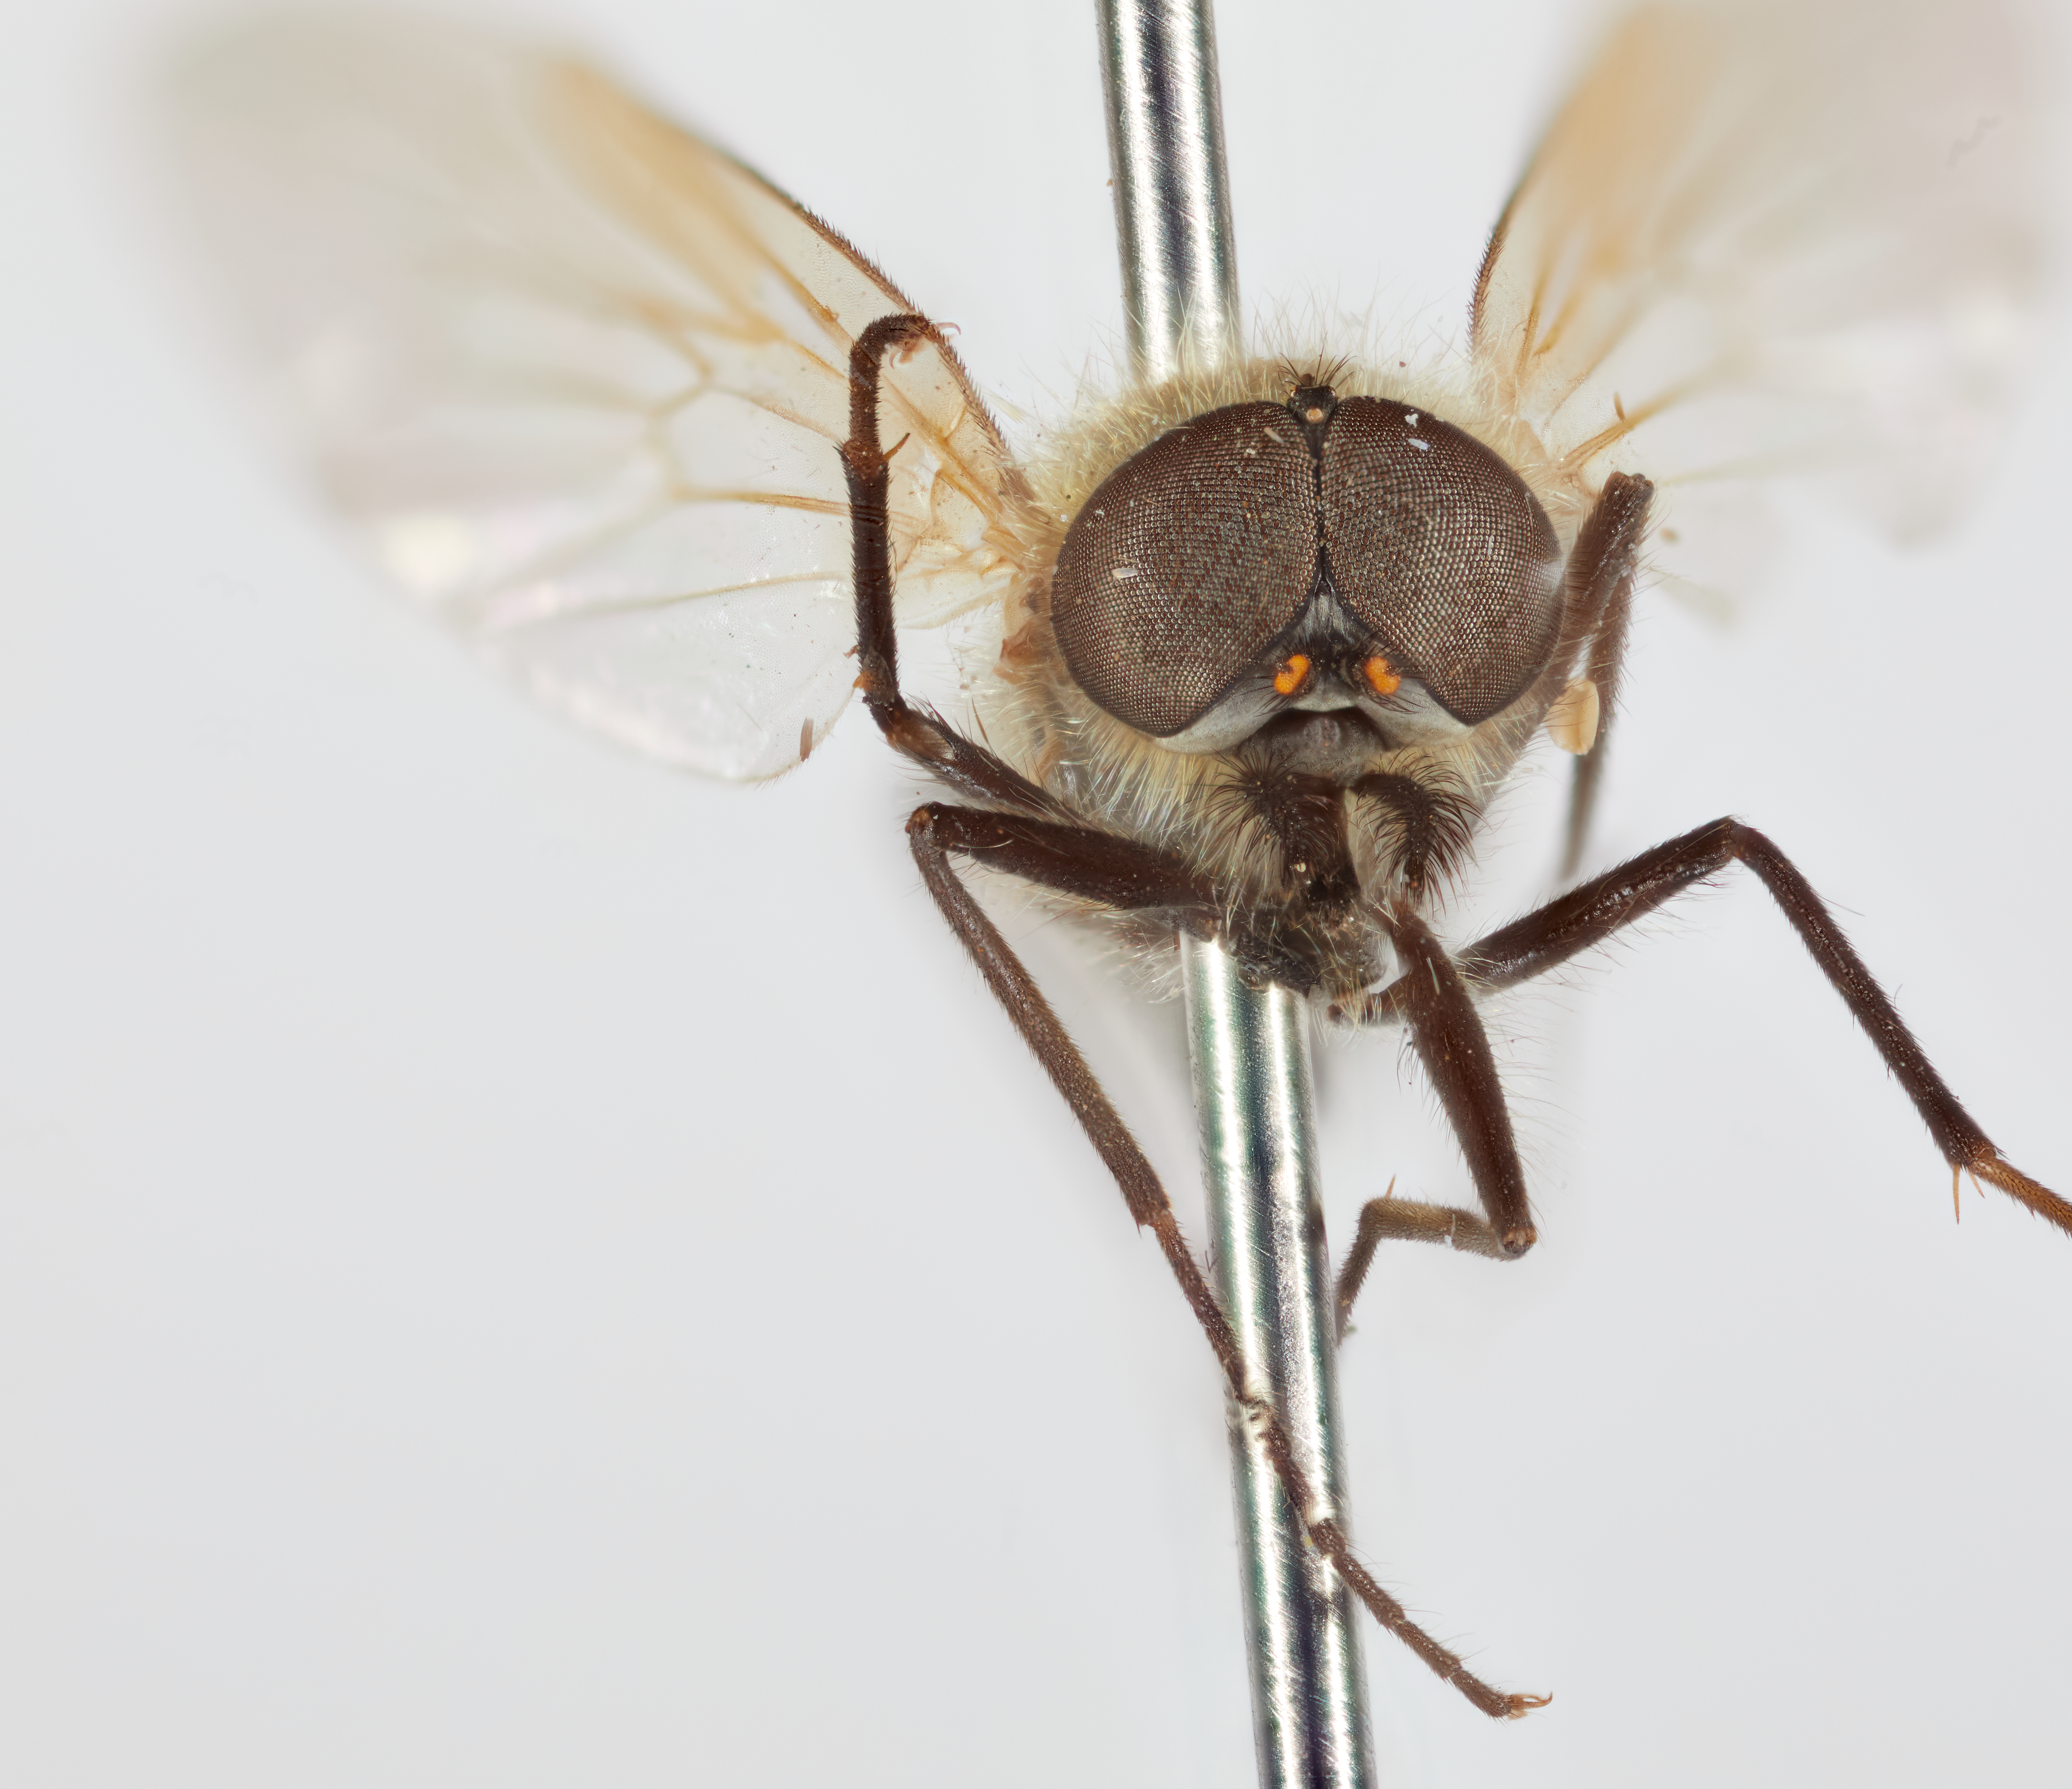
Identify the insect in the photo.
Dasyomma chrysopilum
